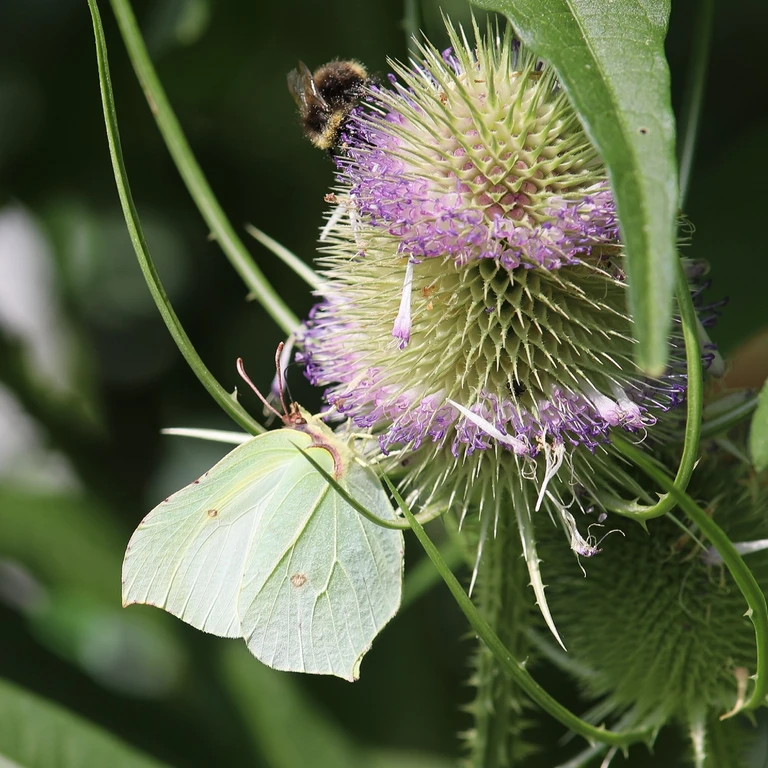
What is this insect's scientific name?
Gonepteryx rhamni
